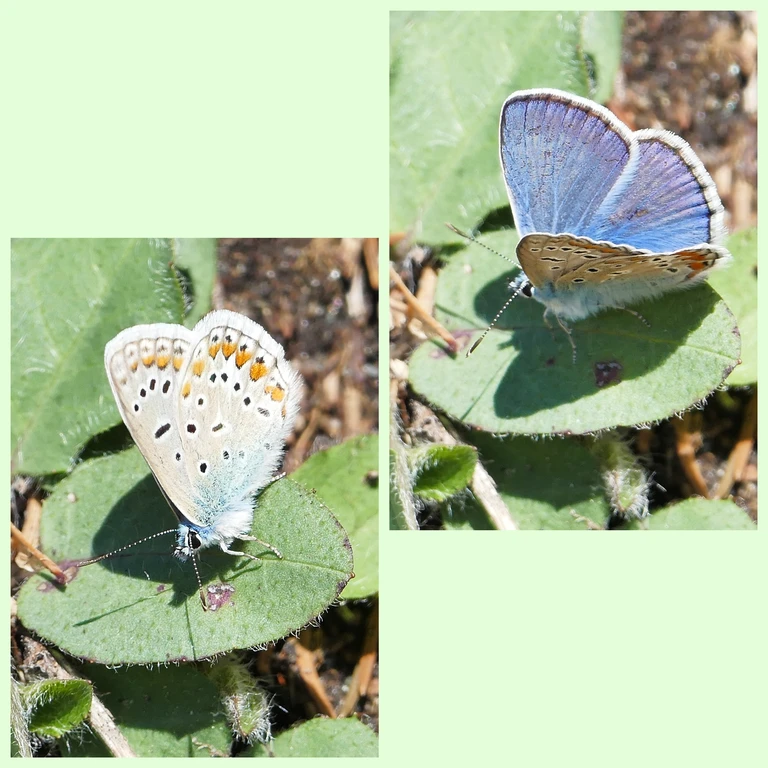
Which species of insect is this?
Polyommatus icarus
